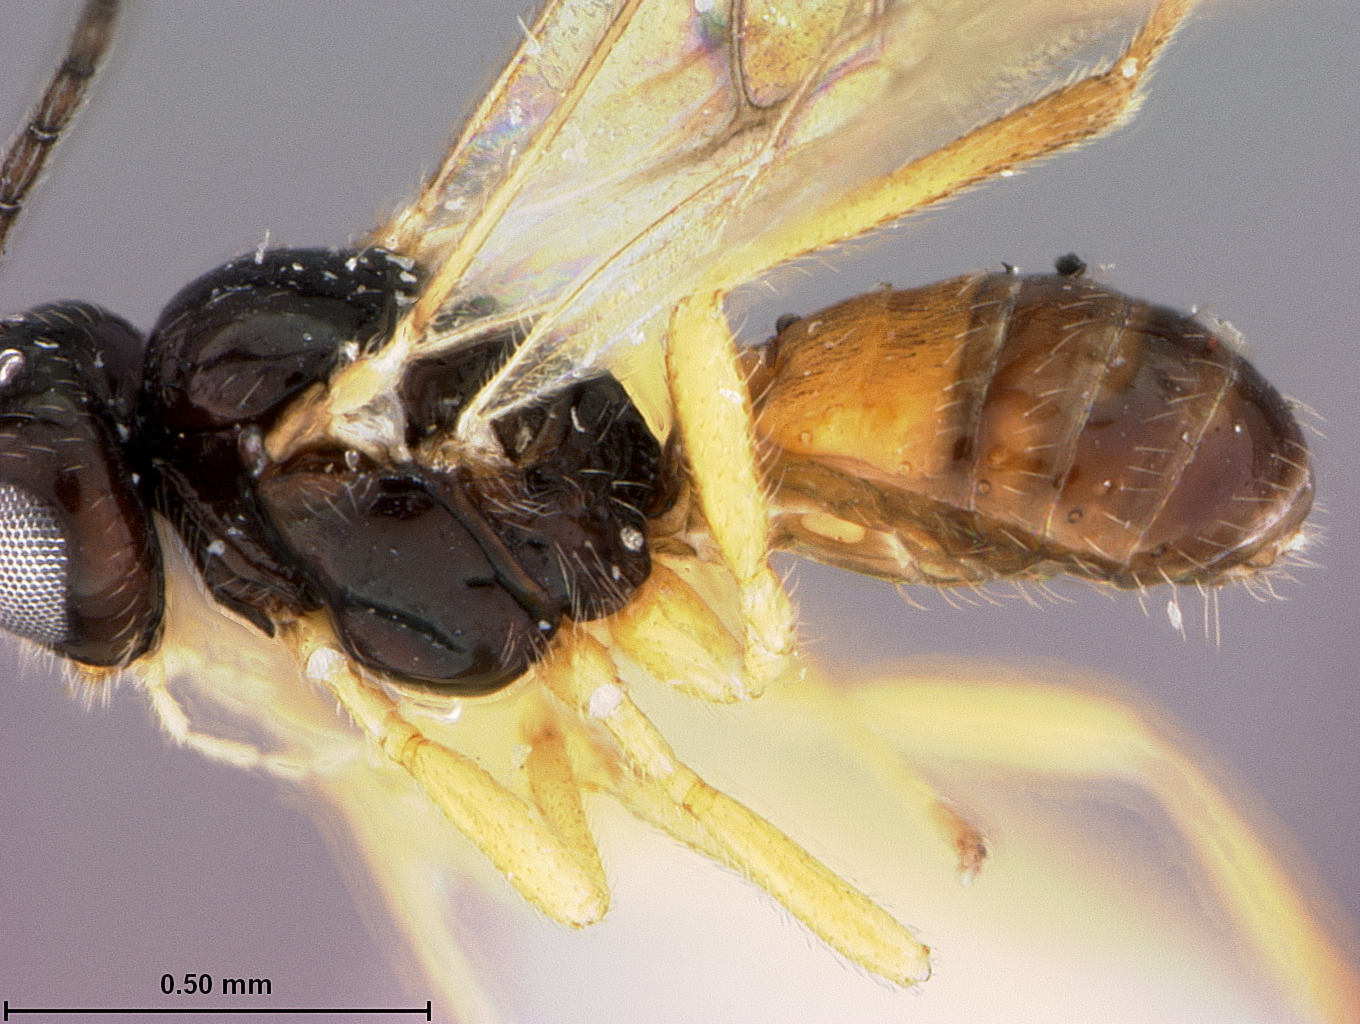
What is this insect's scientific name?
Opius paulus
